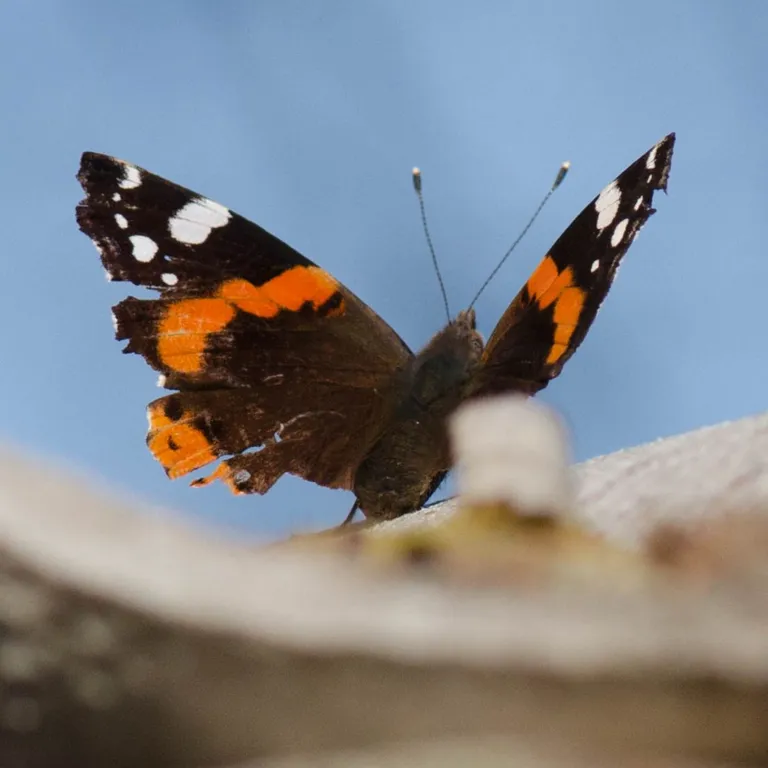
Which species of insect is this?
Vanessa atalanta
